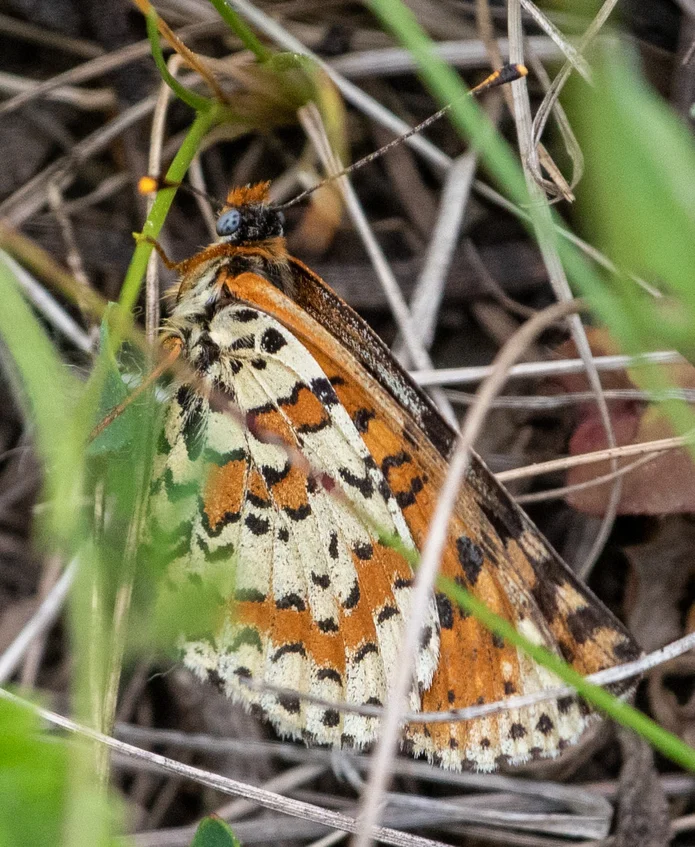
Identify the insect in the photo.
Melitaea didyma
